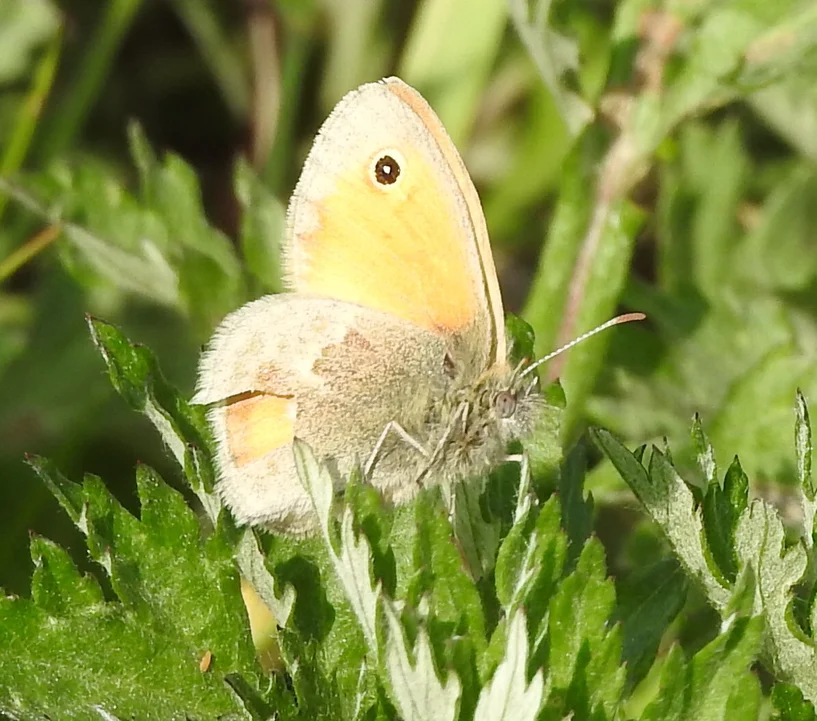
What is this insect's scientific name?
Coenonympha pamphilus
